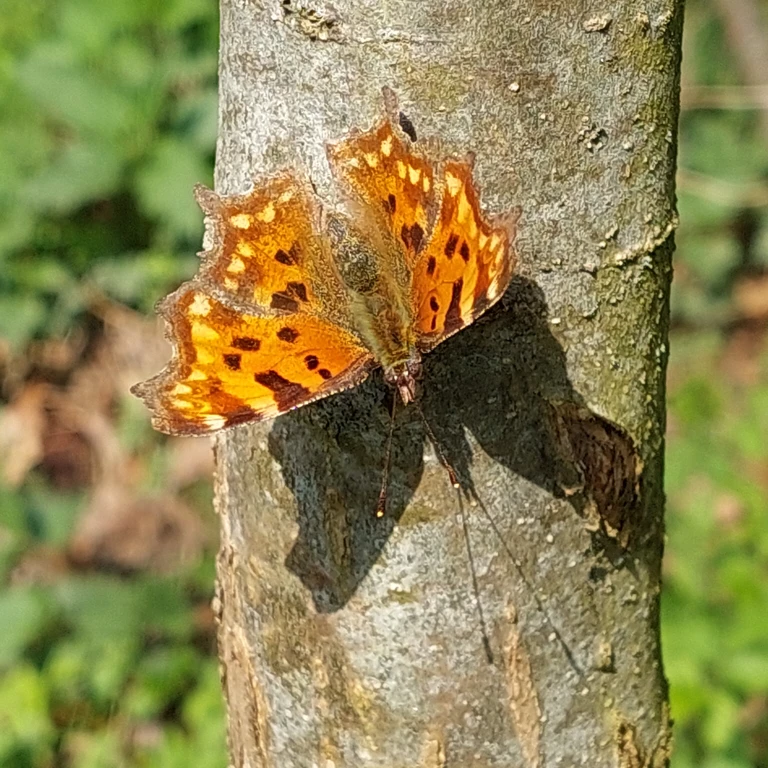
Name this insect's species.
Polygonia c-album
